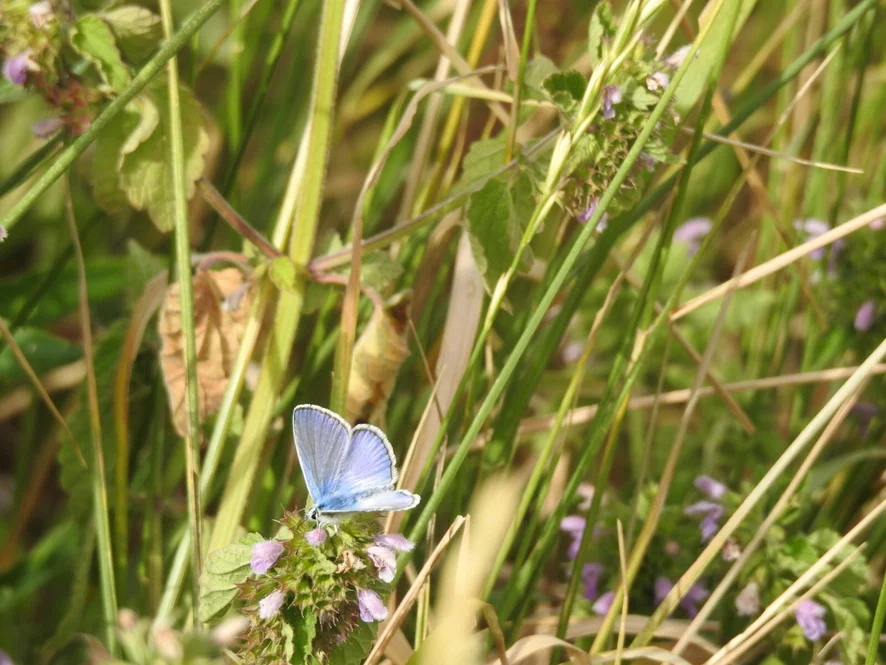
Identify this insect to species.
Polyommatus icarus
